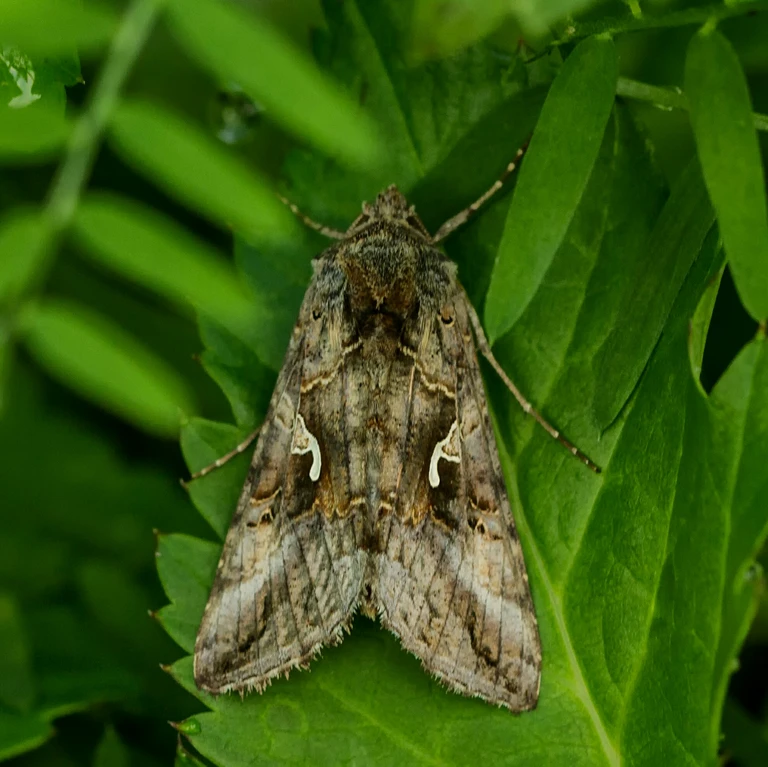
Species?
Autographa gamma
